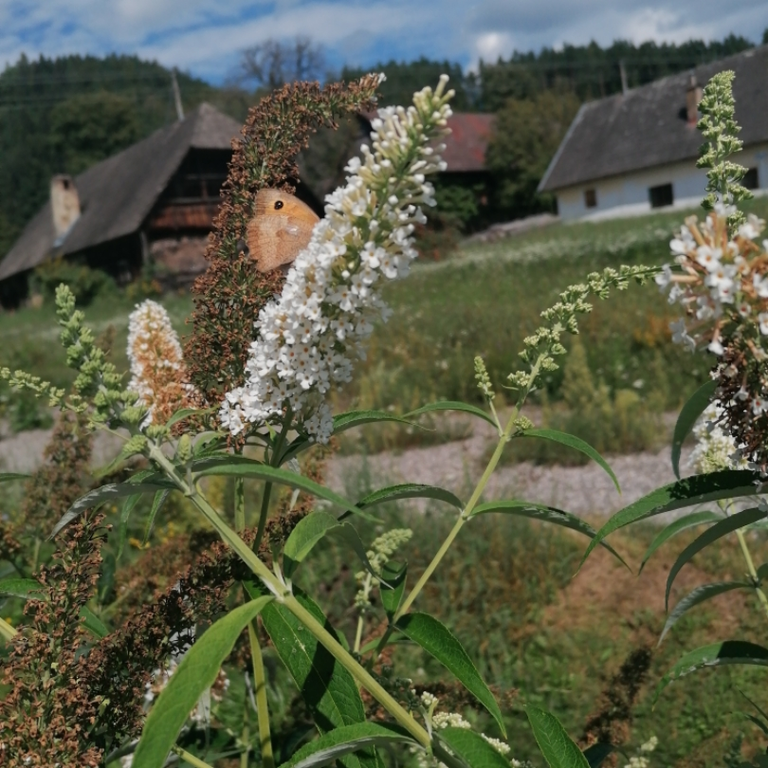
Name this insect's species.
Maniola jurtina
